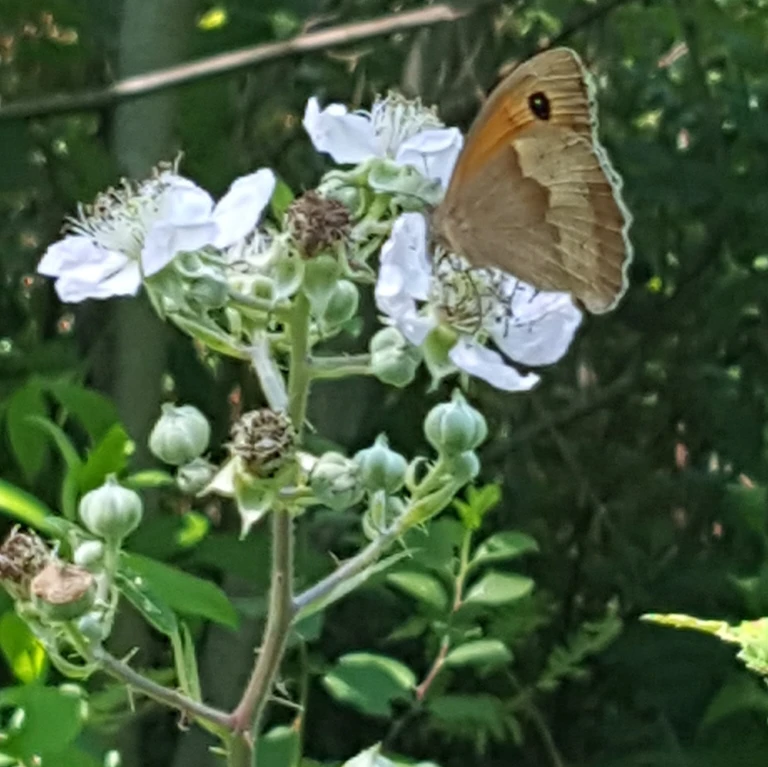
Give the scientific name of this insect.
Maniola jurtina
